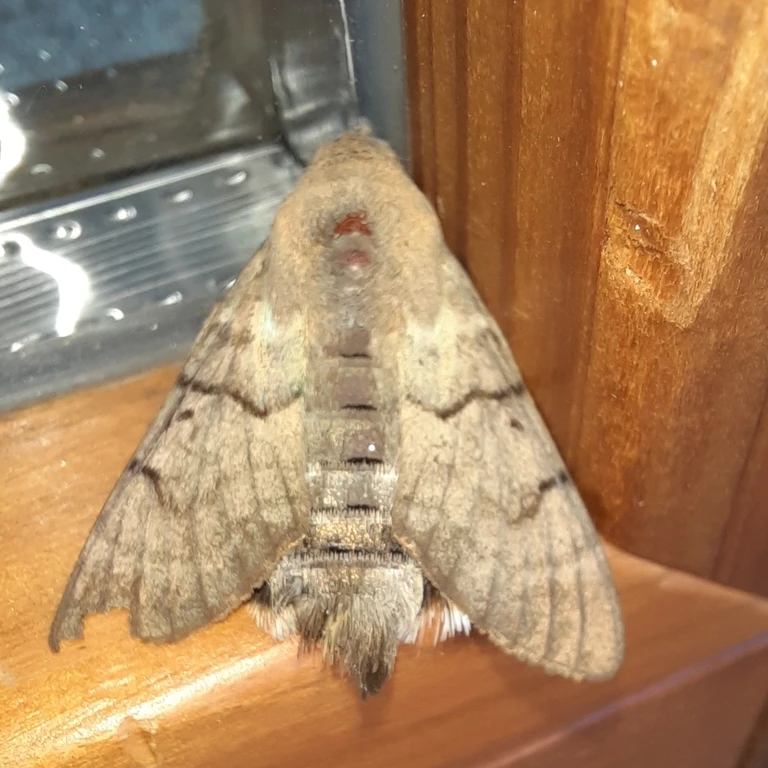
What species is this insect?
Macroglossum stellatarum
